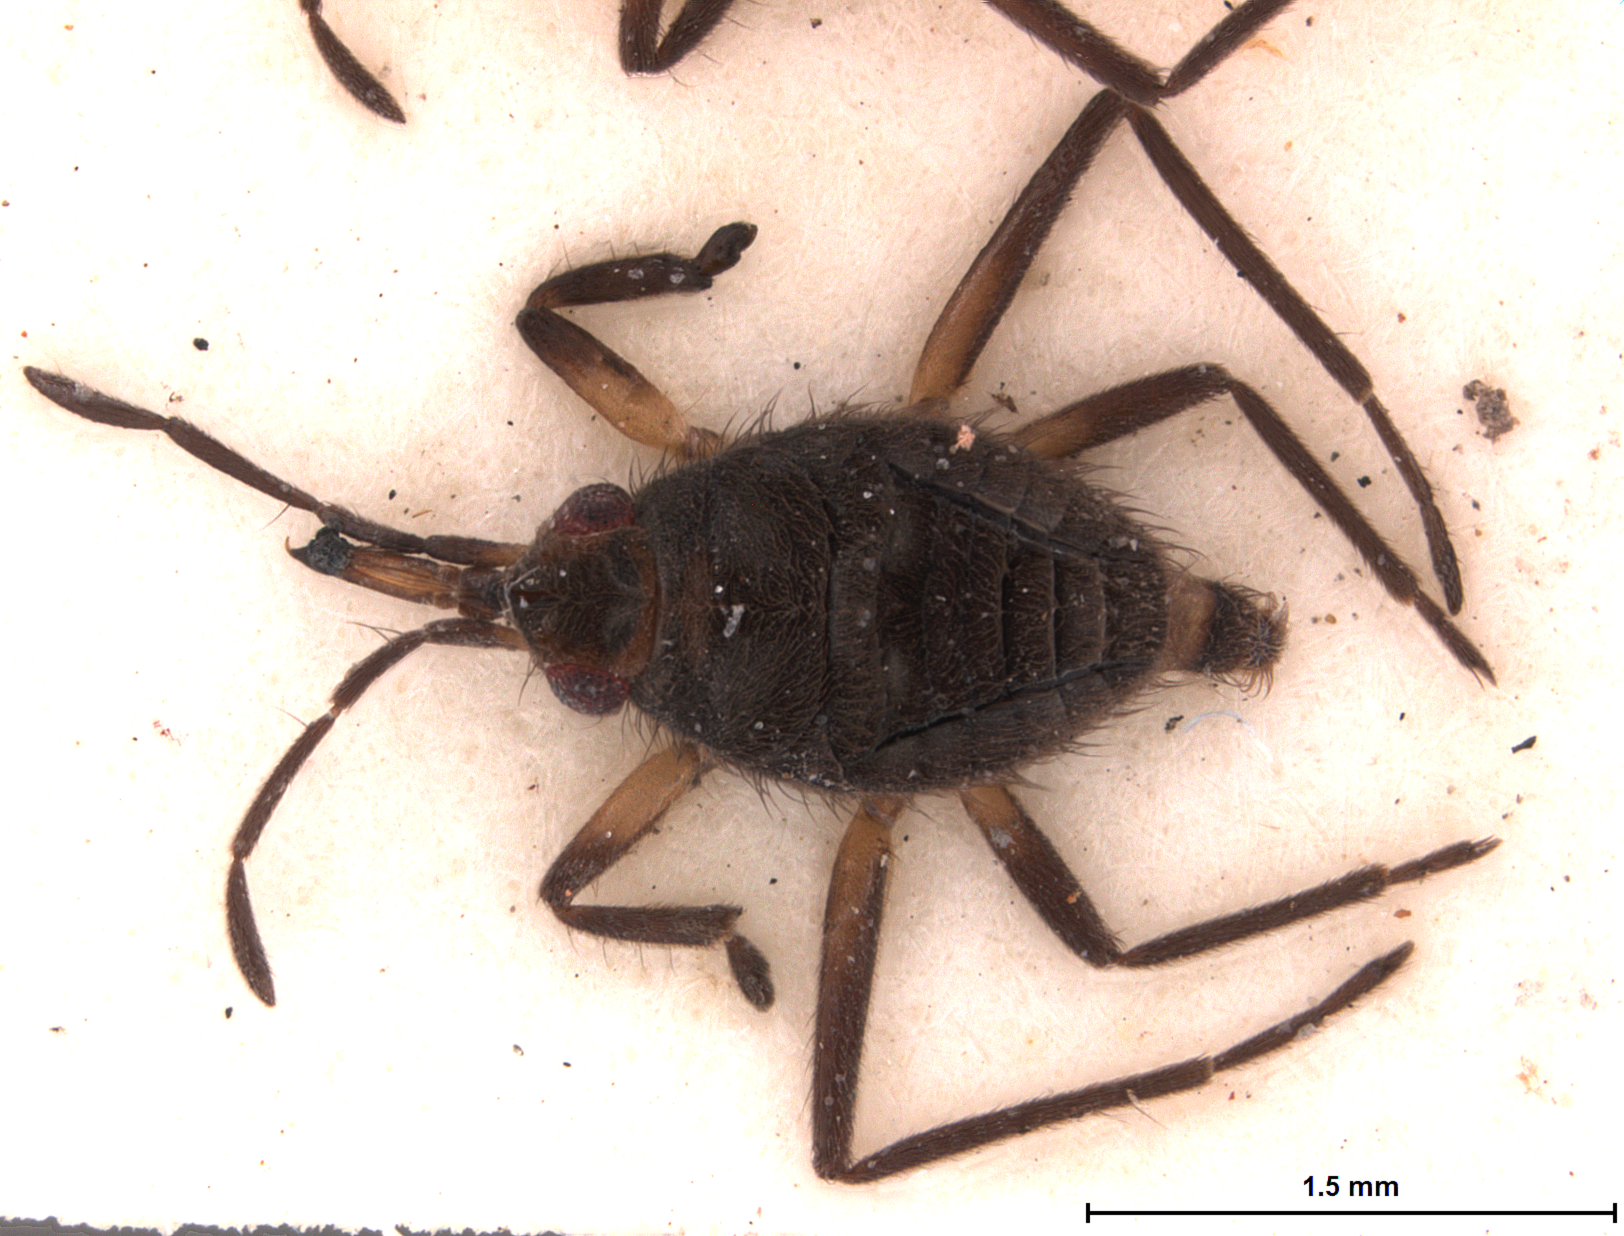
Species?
Husseyella halophila
